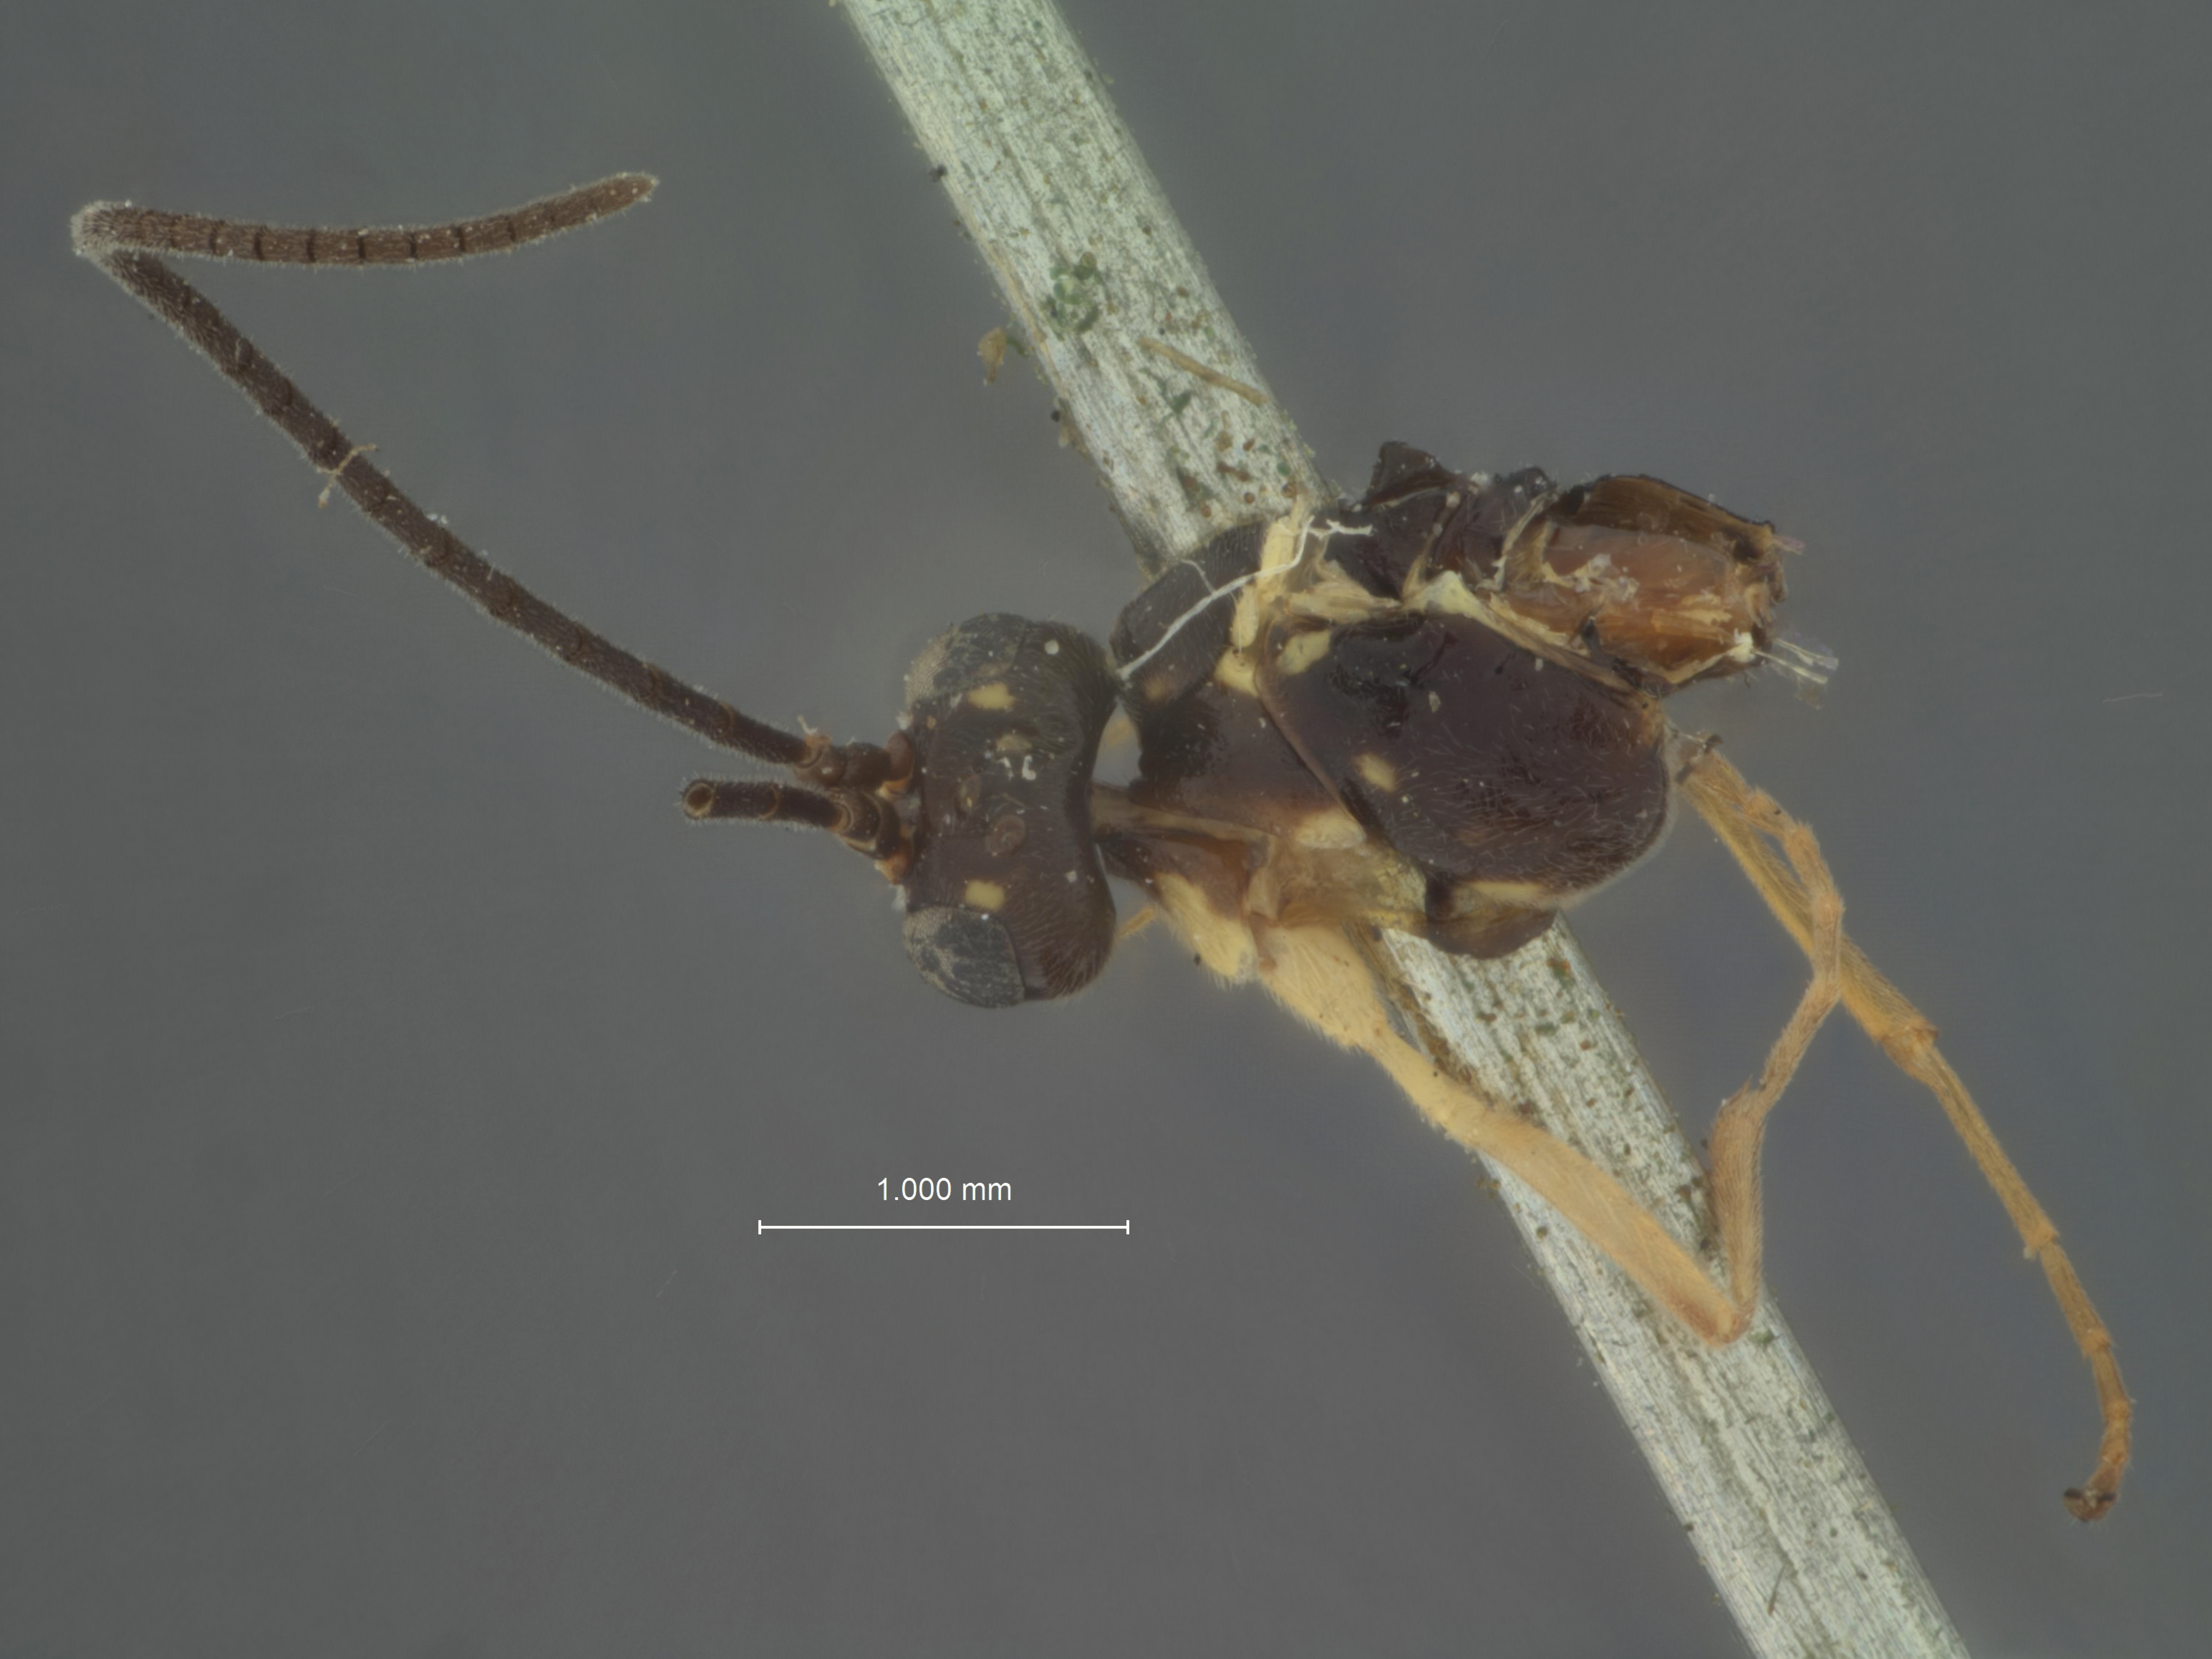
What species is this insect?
Phytodietus flavifrons
